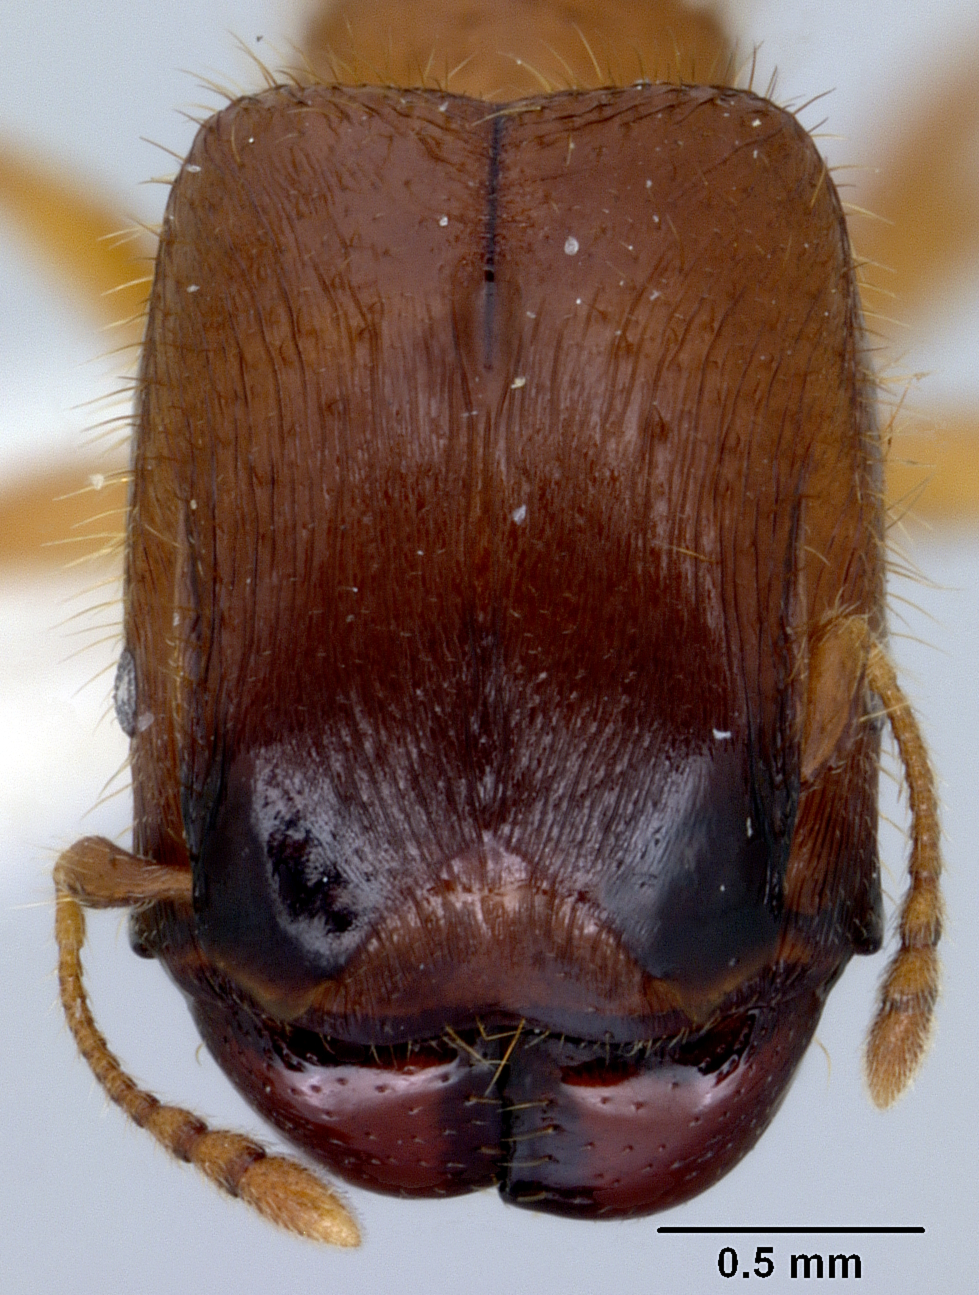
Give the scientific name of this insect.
Elasmopheidole subaberrans
